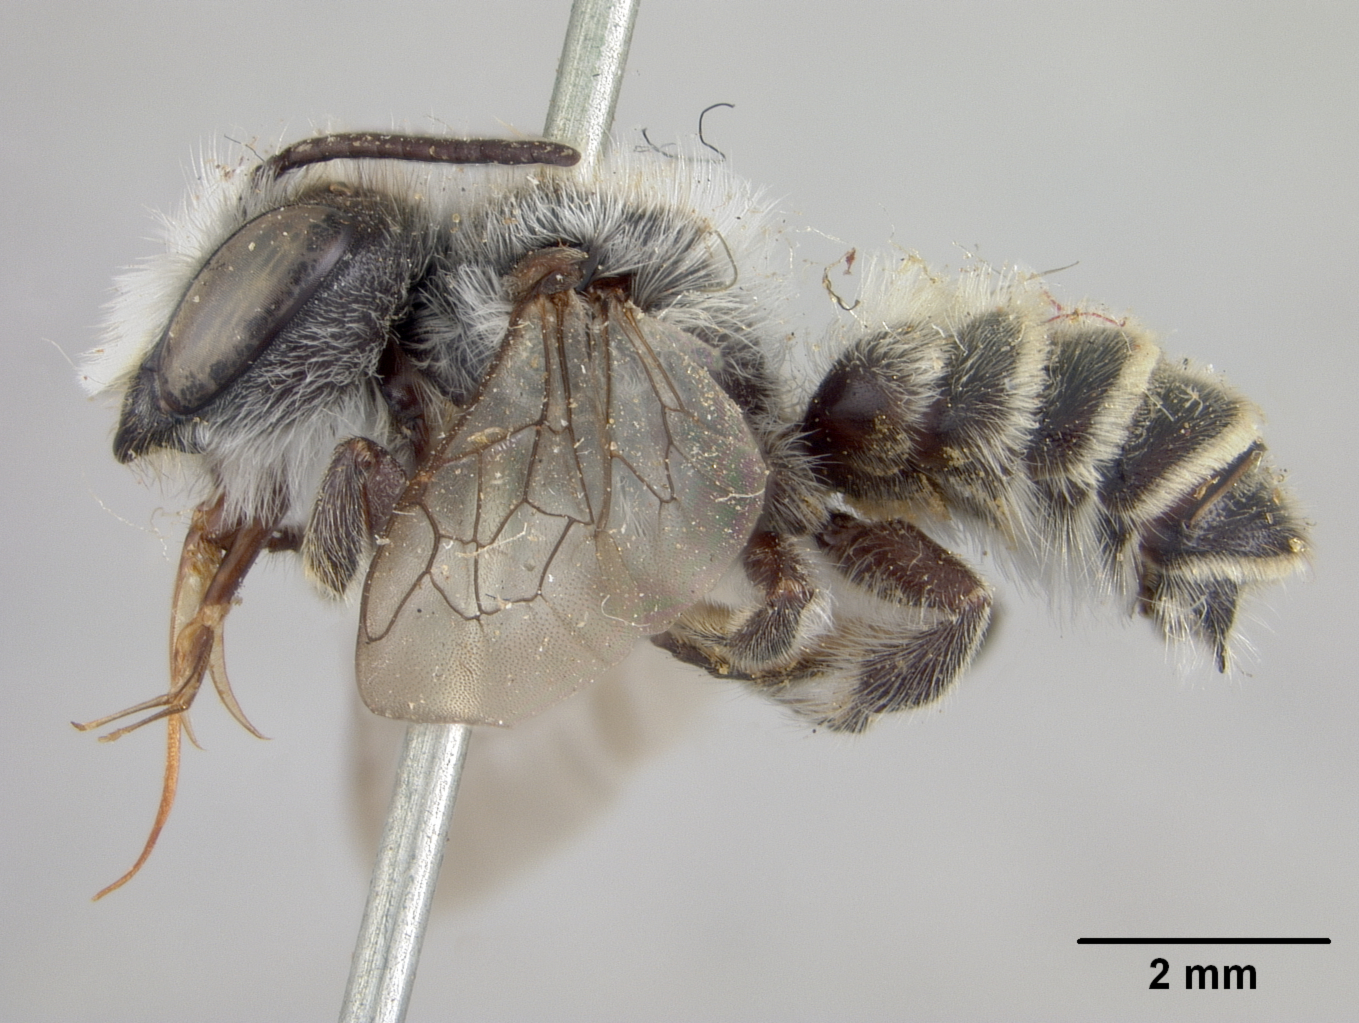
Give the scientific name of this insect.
Megachile schismatura
